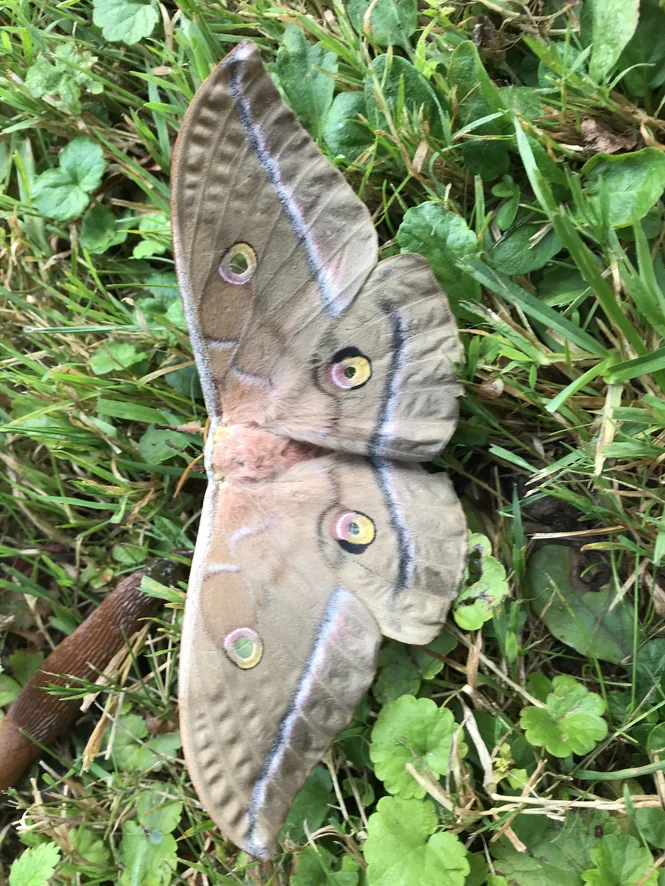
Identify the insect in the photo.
Antheraea yamamai
